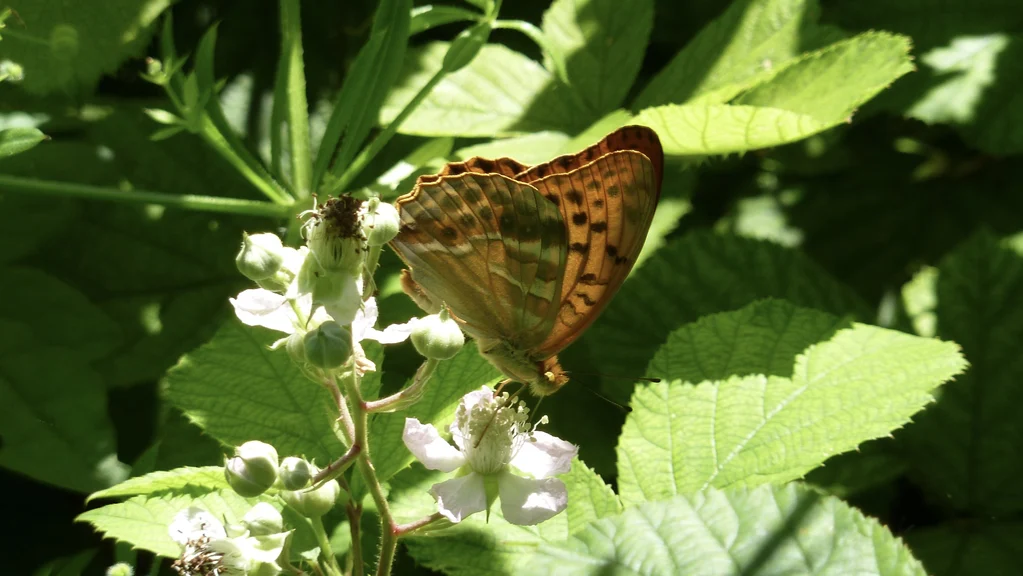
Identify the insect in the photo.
Argynnis paphia
